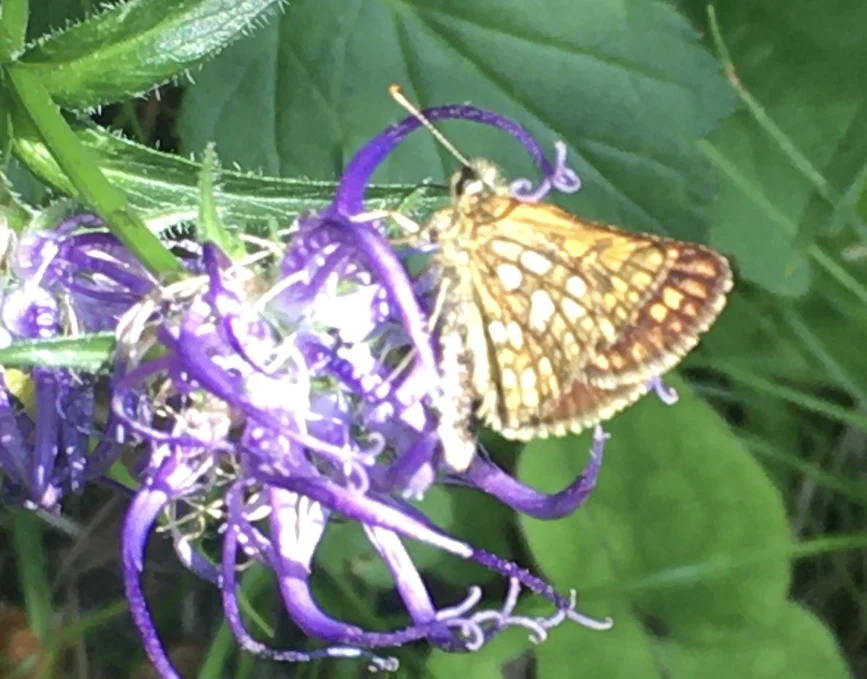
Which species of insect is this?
Carterocephalus palaemon
